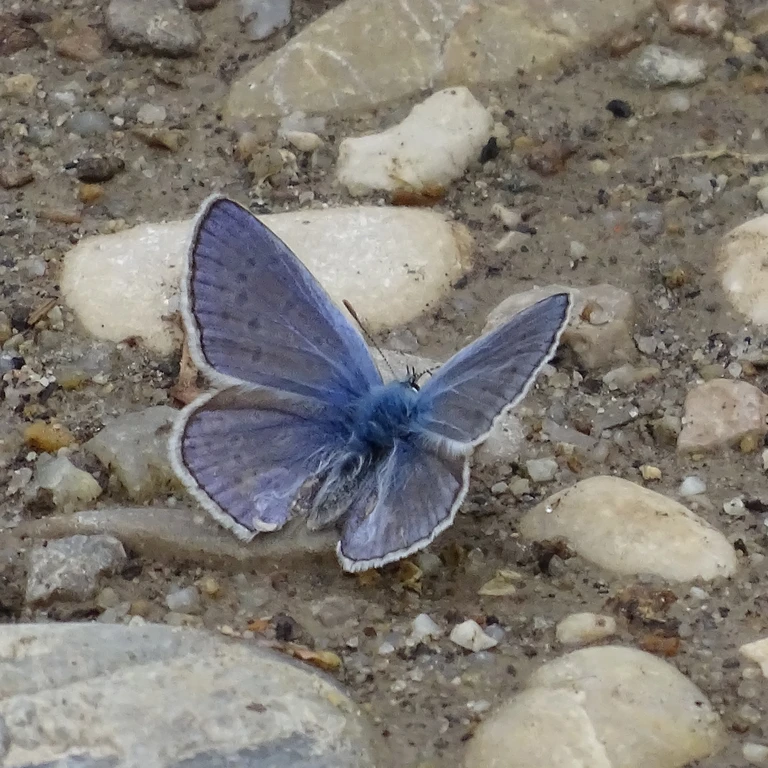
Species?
Polyommatus icarus
